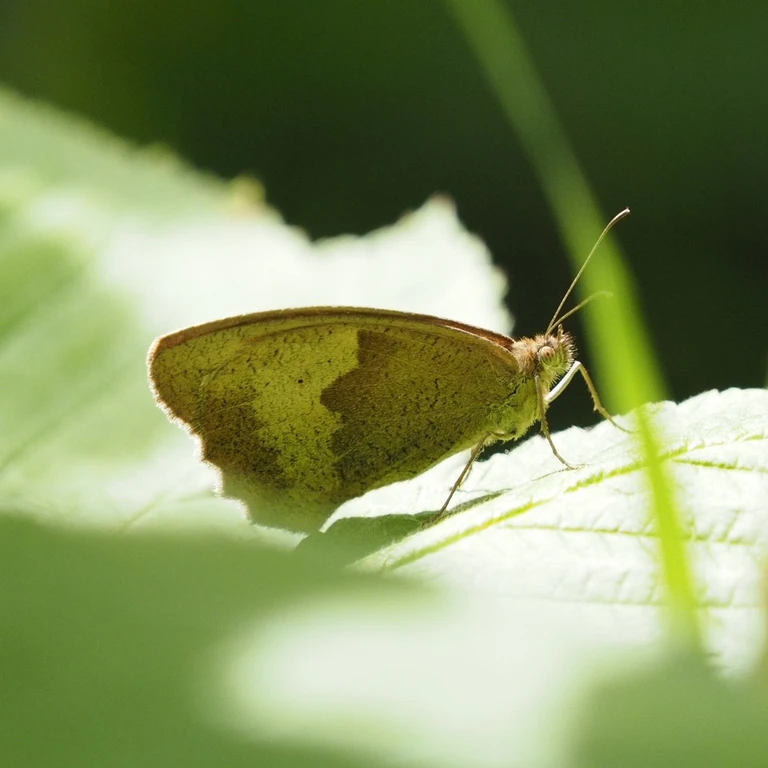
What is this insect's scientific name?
Maniola jurtina
